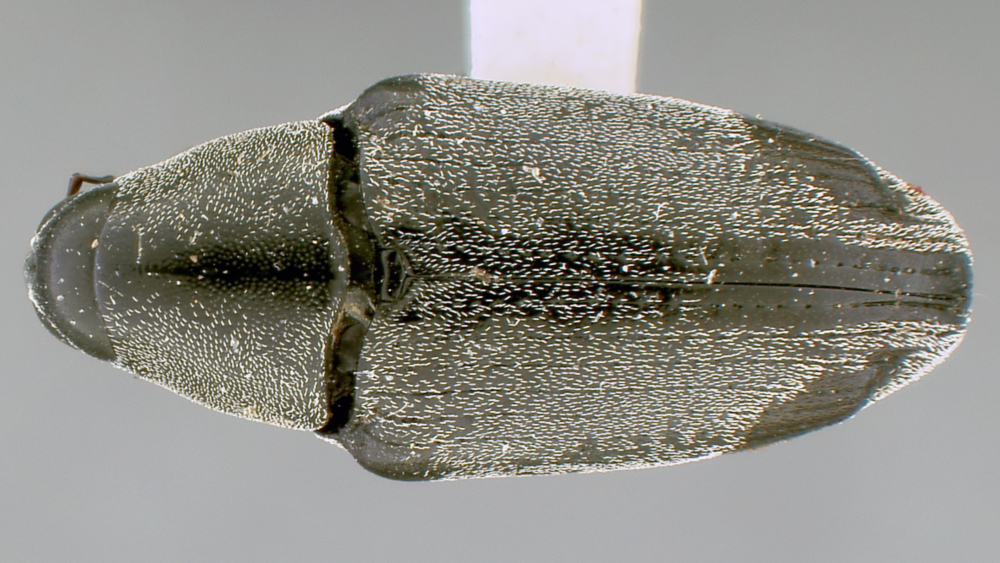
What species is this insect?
Conophoria cana
